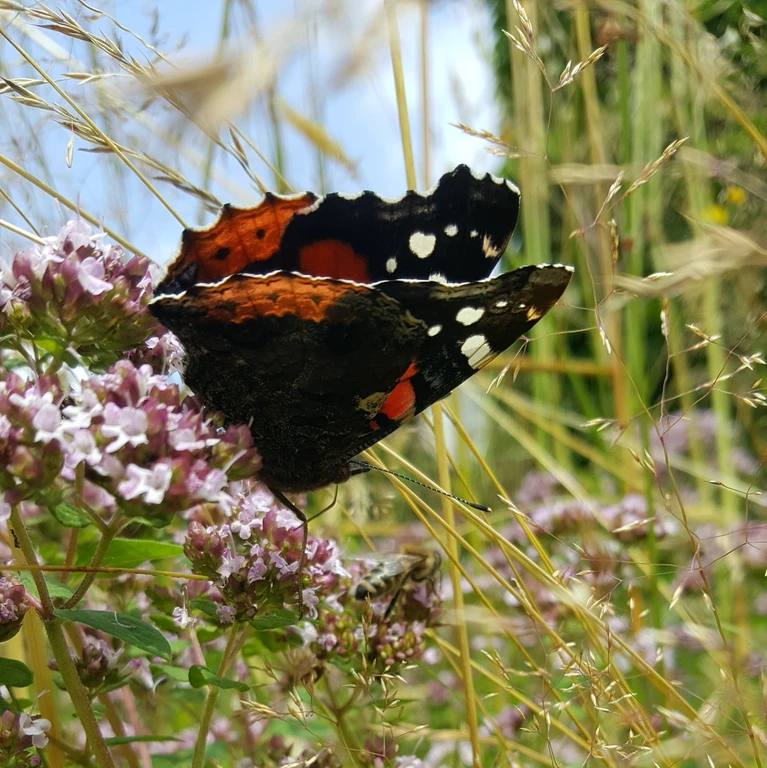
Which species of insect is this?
Vanessa atalanta
